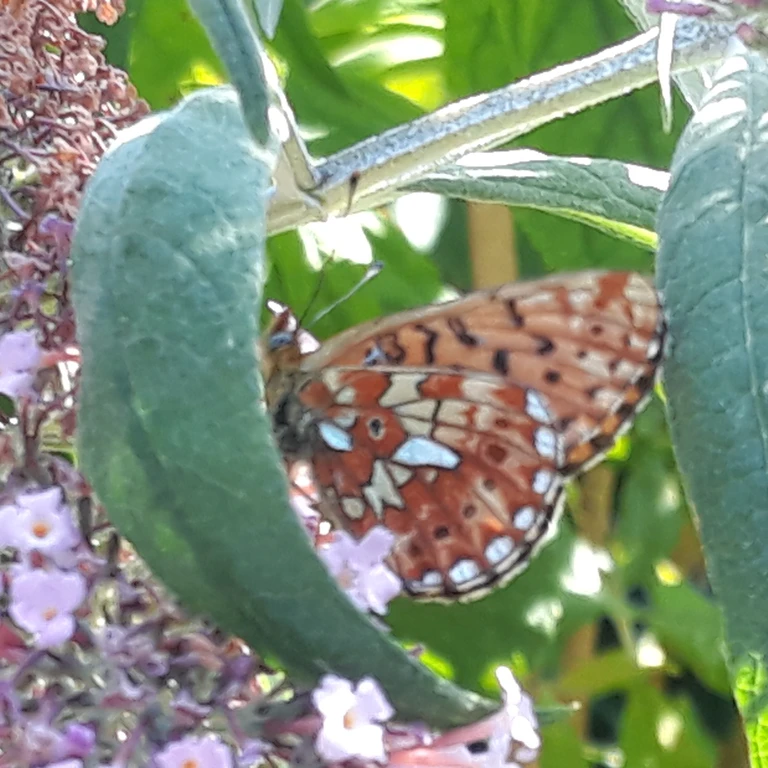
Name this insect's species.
Boloria euphrosyne (also Clossiana euphrosyne)
